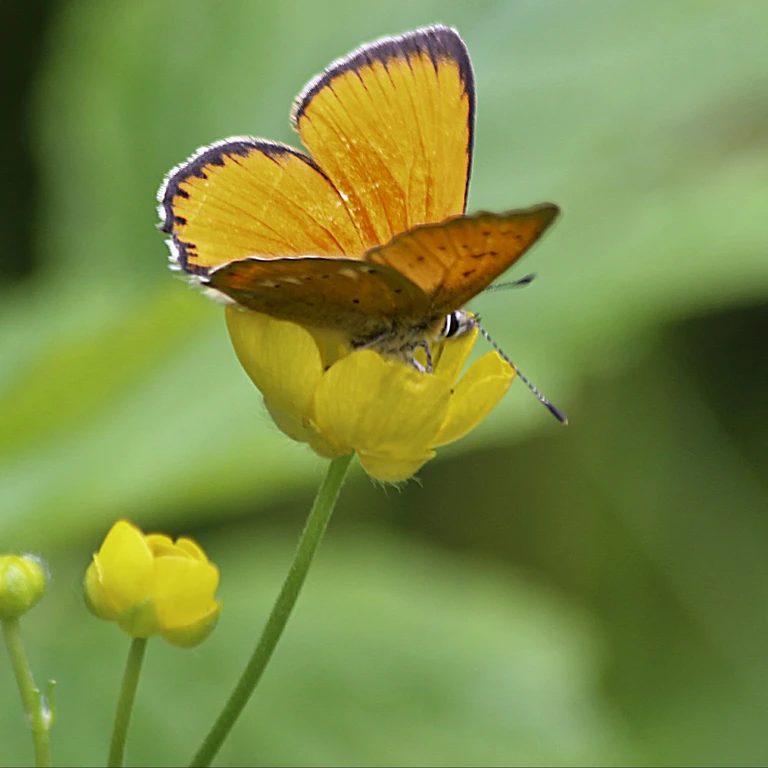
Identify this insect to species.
Lycaena virgaureae
